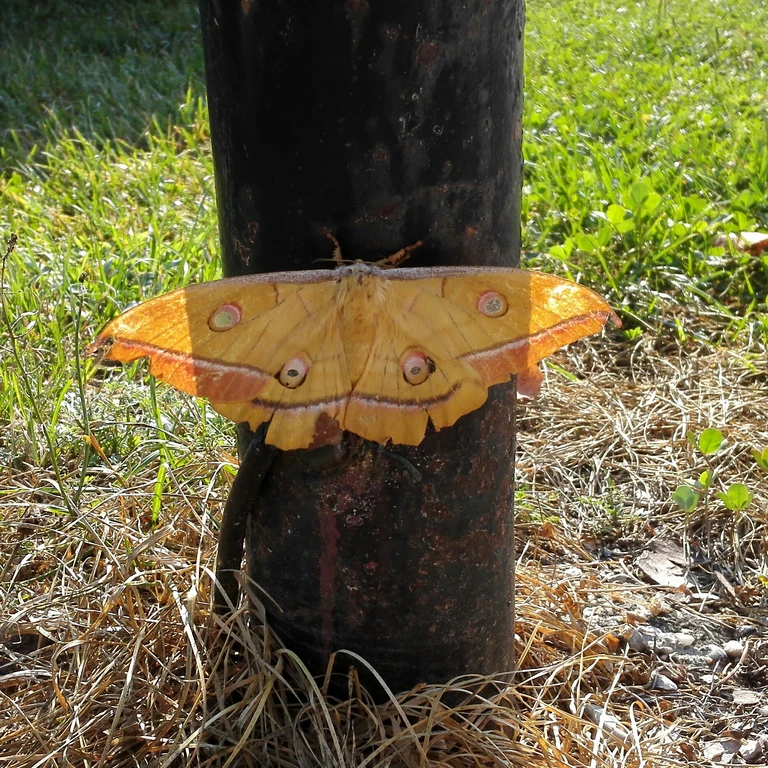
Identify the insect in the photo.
Antheraea yamamai
